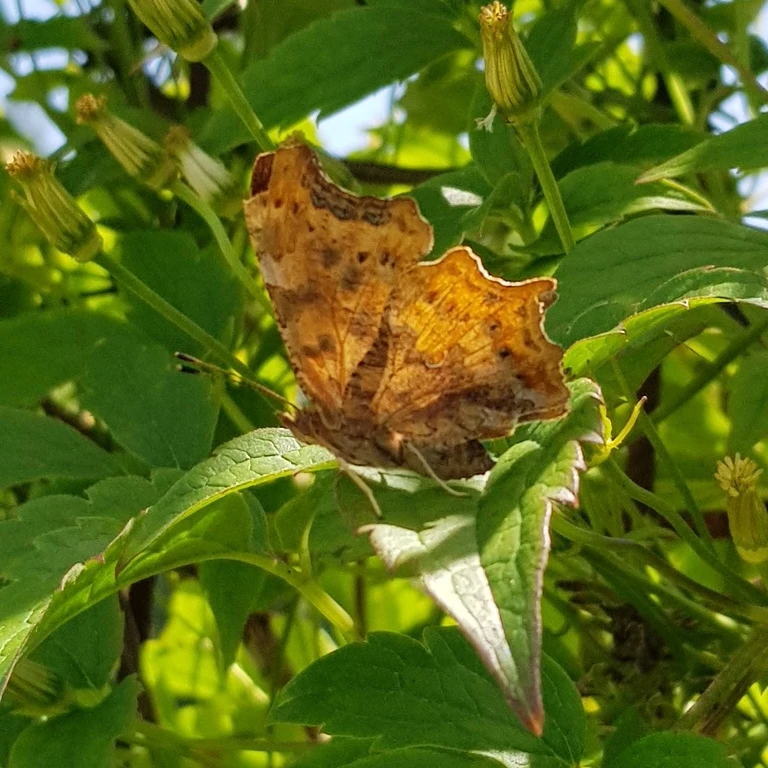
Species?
Polygonia c-album
